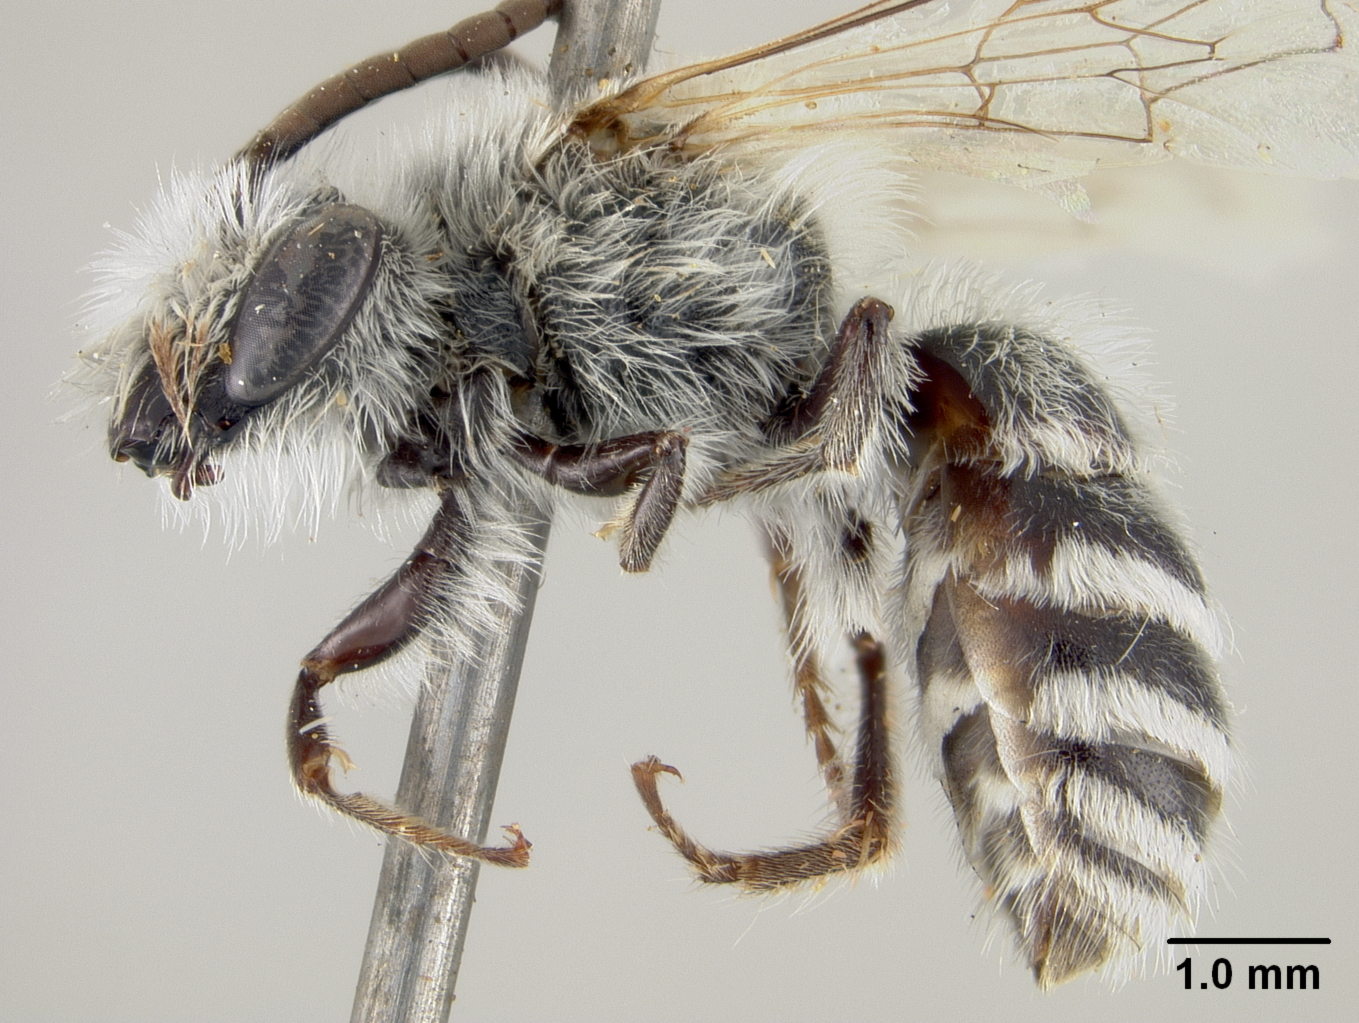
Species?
Colletes salicicola
